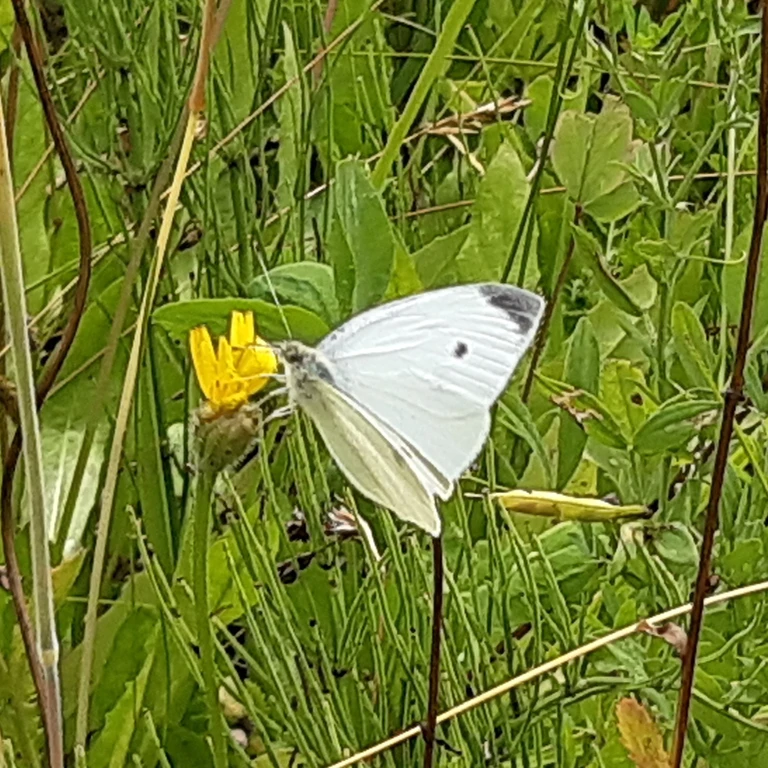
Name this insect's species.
Pieris rapae
